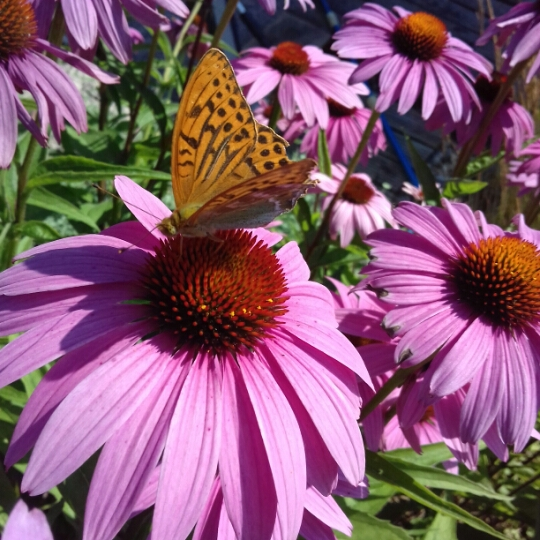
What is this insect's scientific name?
Argynnis paphia
